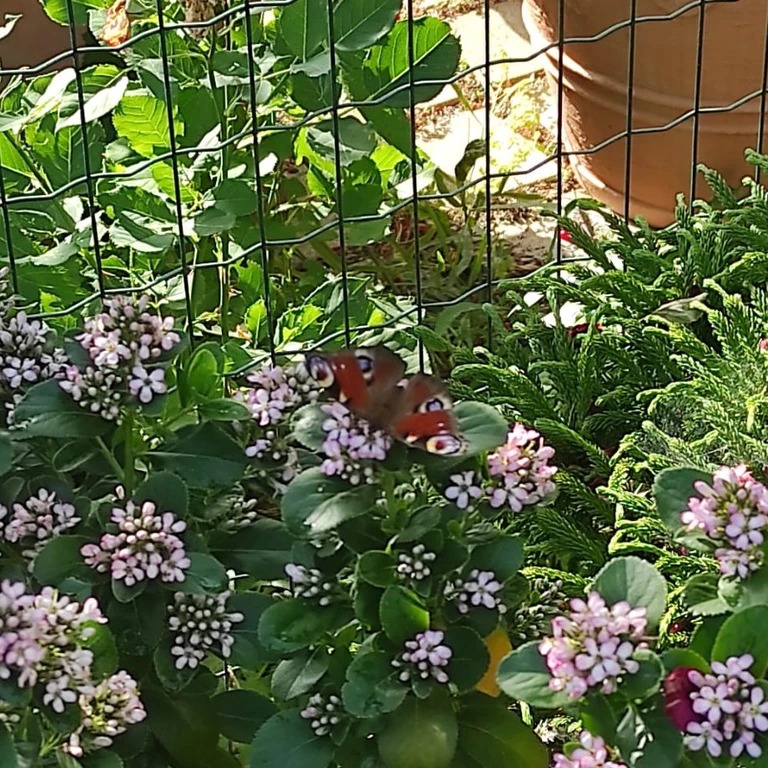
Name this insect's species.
Aglais io
